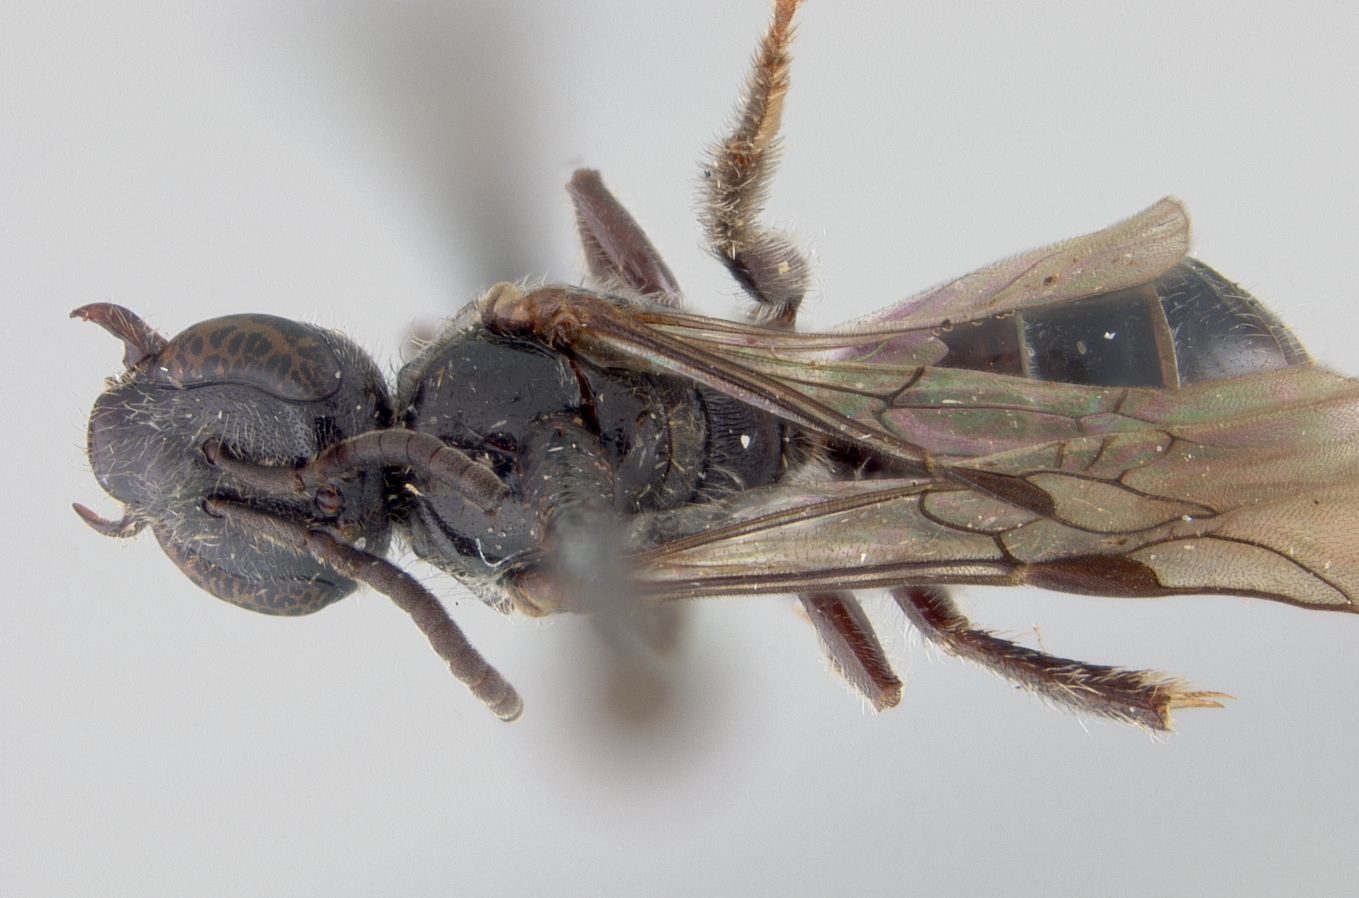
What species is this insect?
Halictus palmeri
